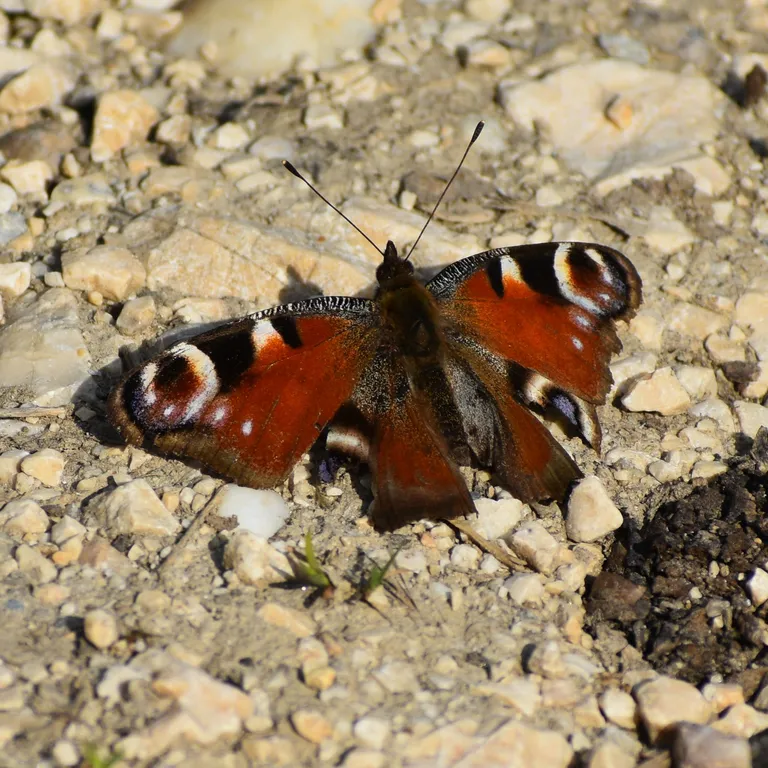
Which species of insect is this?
Aglais io
